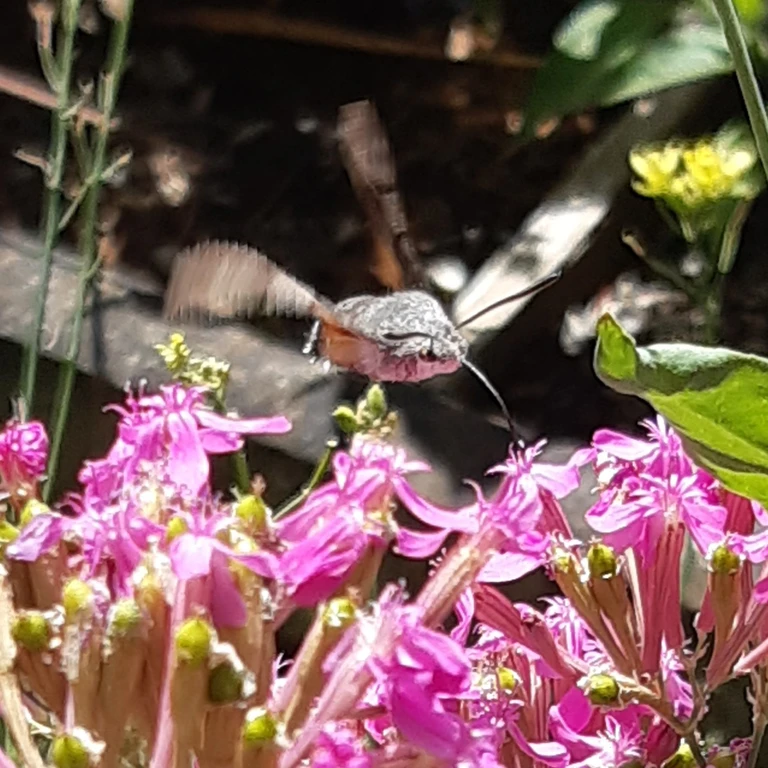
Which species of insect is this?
Macroglossum stellatarum
